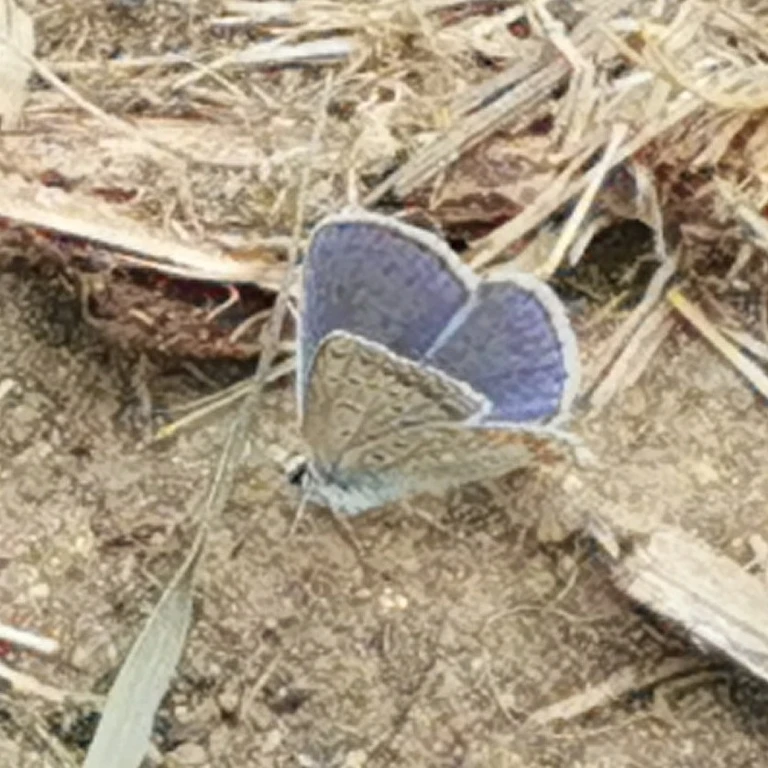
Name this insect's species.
Polyommatus icarus
